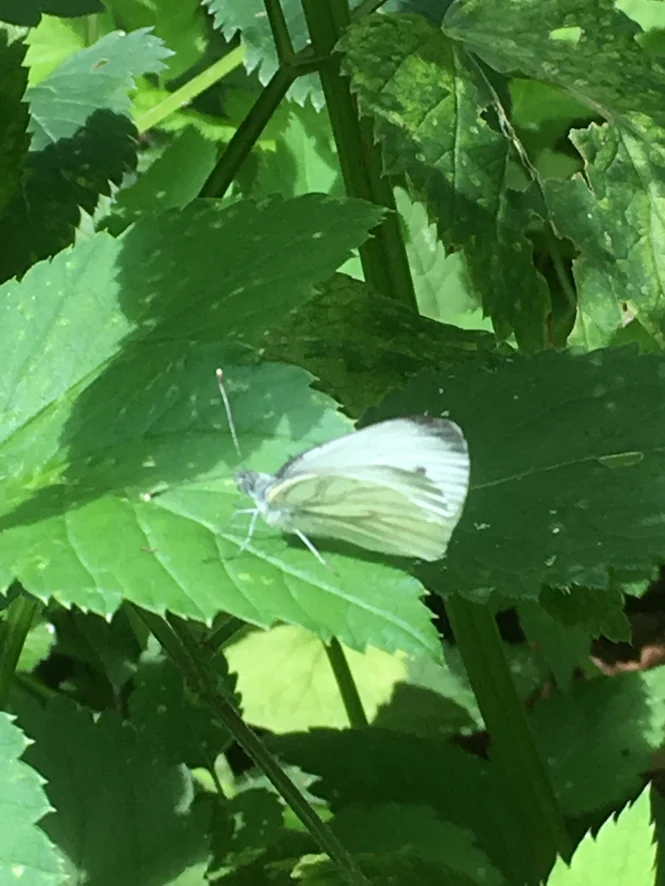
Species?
Pieris napi
